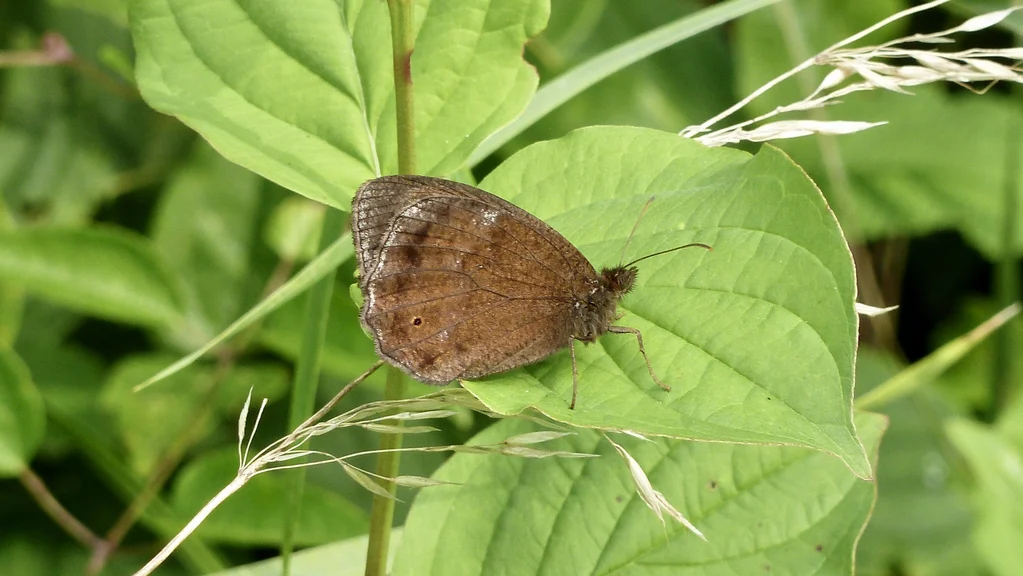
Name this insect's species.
Minois dryas
